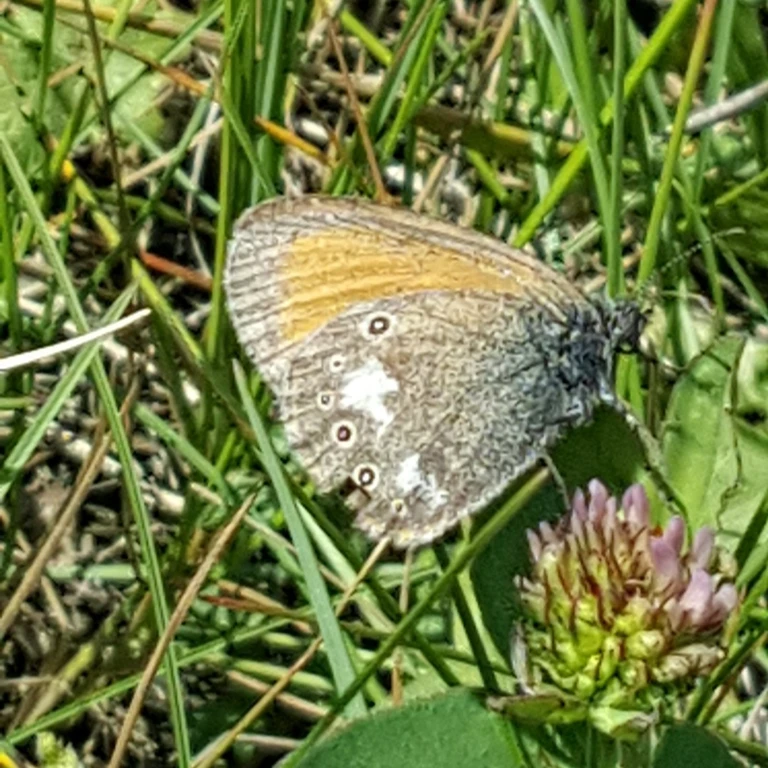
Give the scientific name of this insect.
Coenonympha glycerion (also Coenonympha iphis)
